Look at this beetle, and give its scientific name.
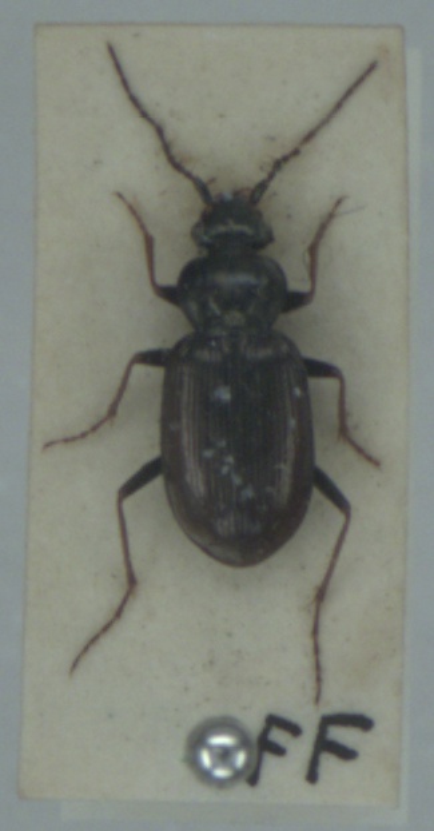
Loricera pilicornis
